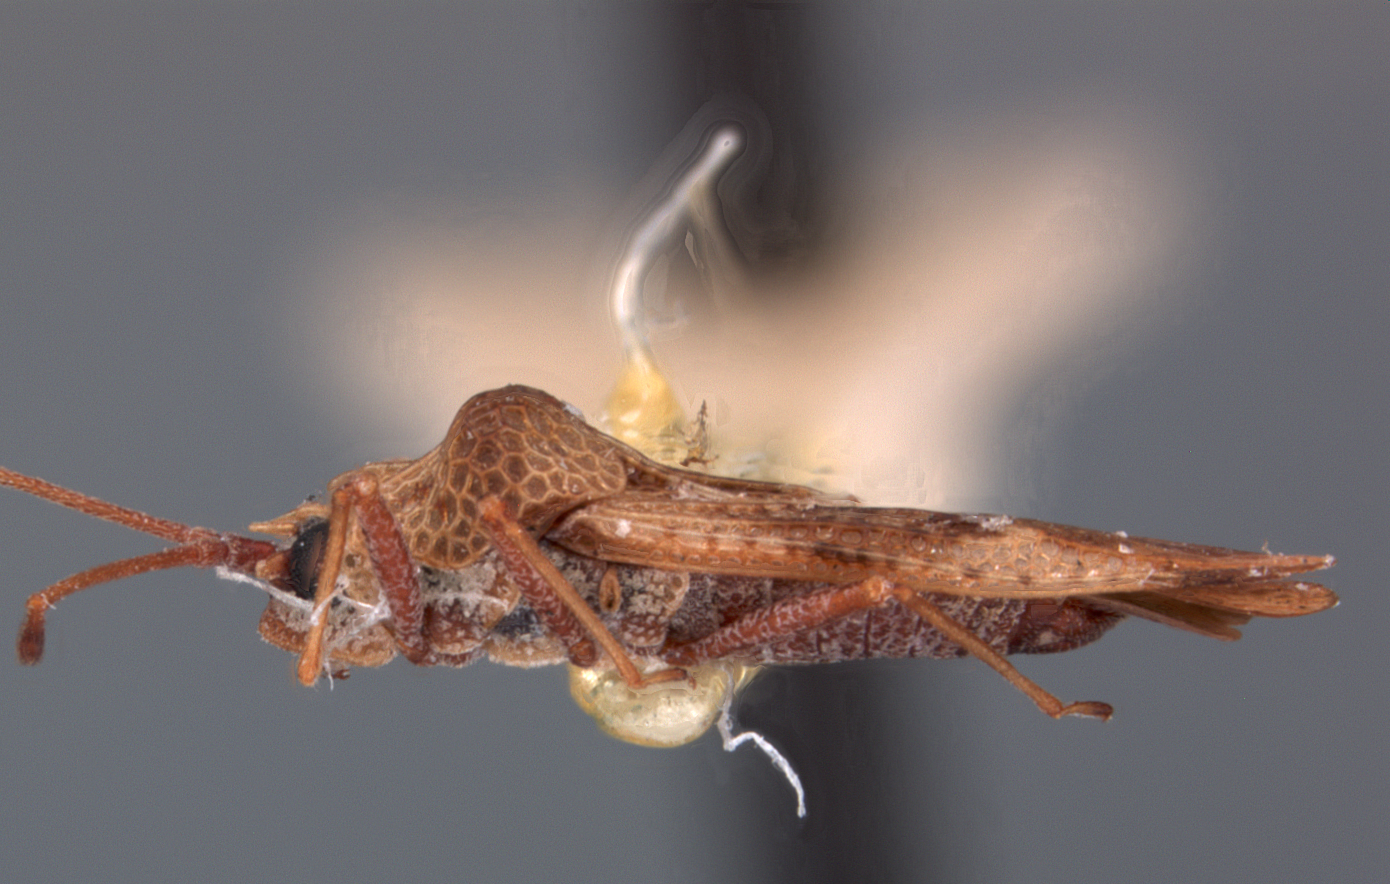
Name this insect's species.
Cysteochila chinaiana
